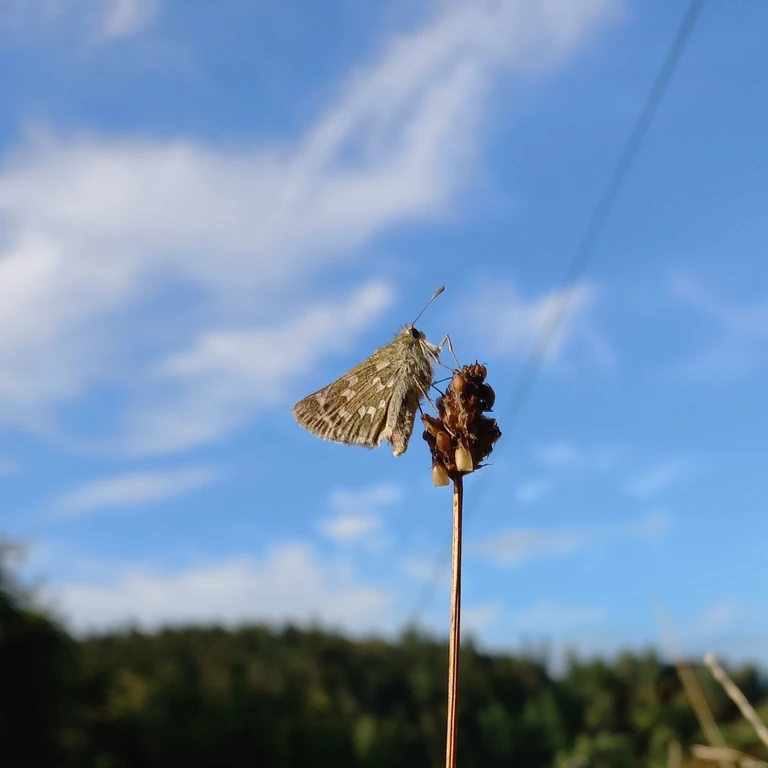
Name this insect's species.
Hesperia comma
